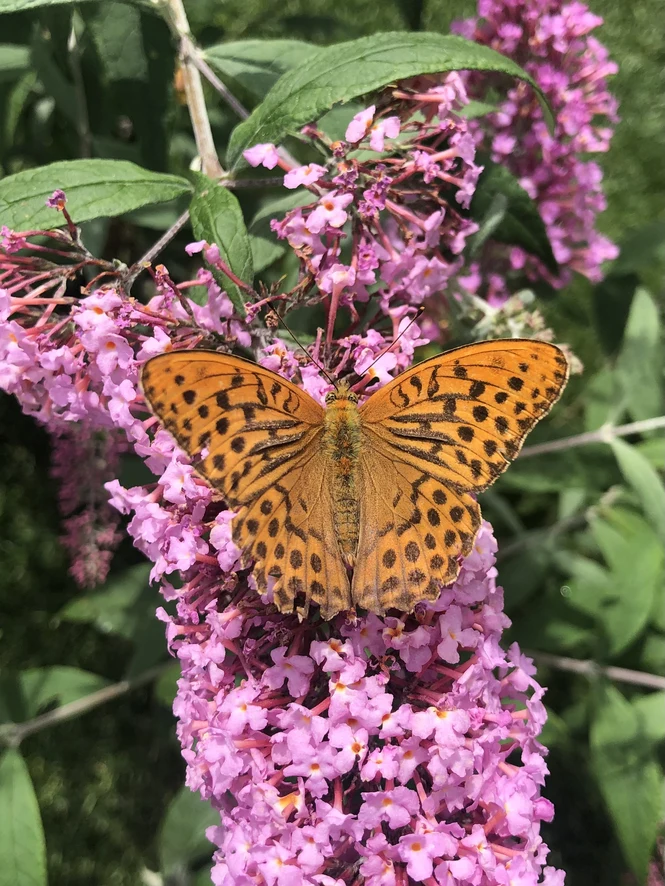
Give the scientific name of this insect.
Argynnis paphia
